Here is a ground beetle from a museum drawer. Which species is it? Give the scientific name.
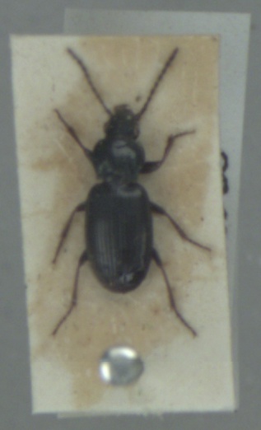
Pterostichus strenuus
